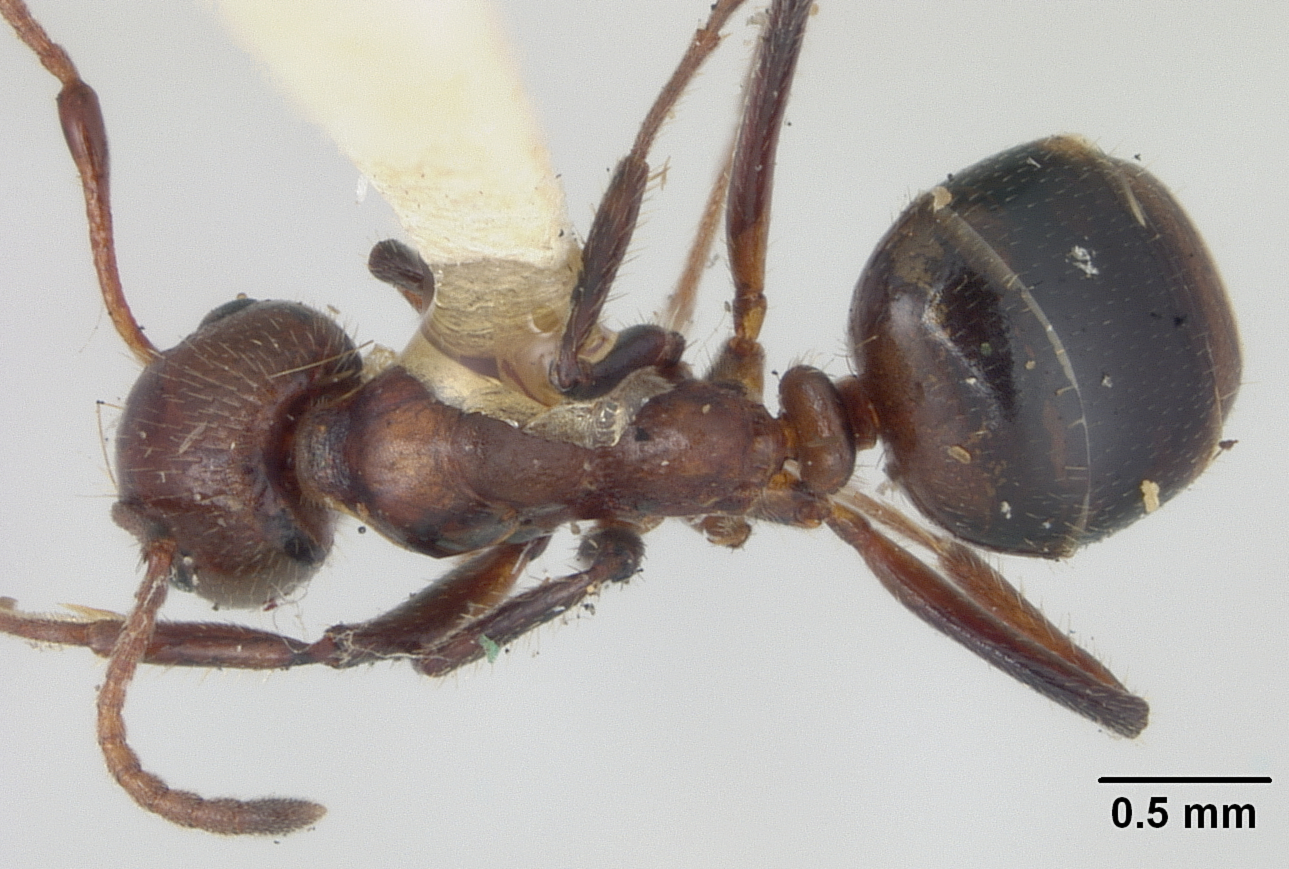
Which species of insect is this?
Dolichoderus mariae
